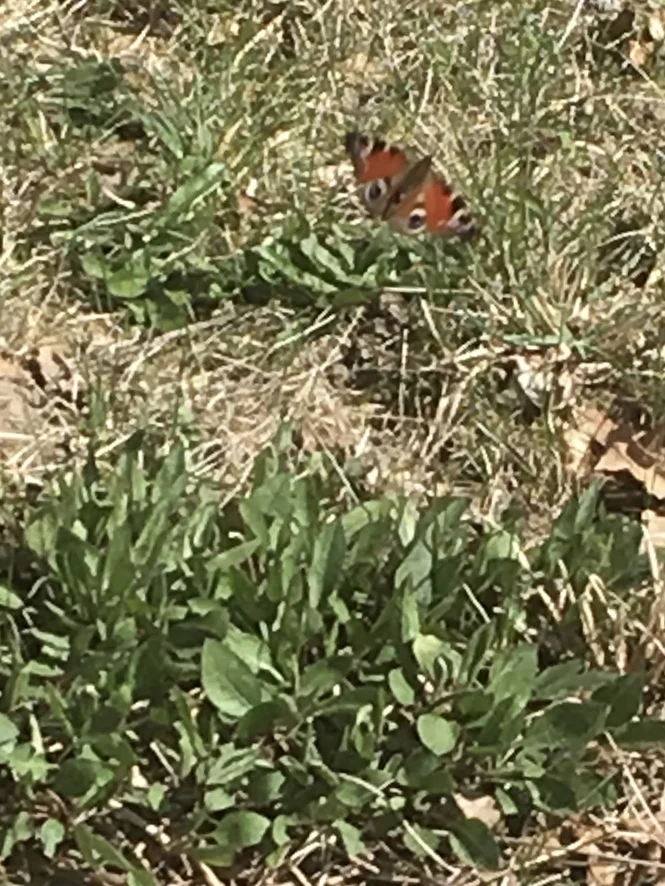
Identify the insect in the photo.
Aglais io
